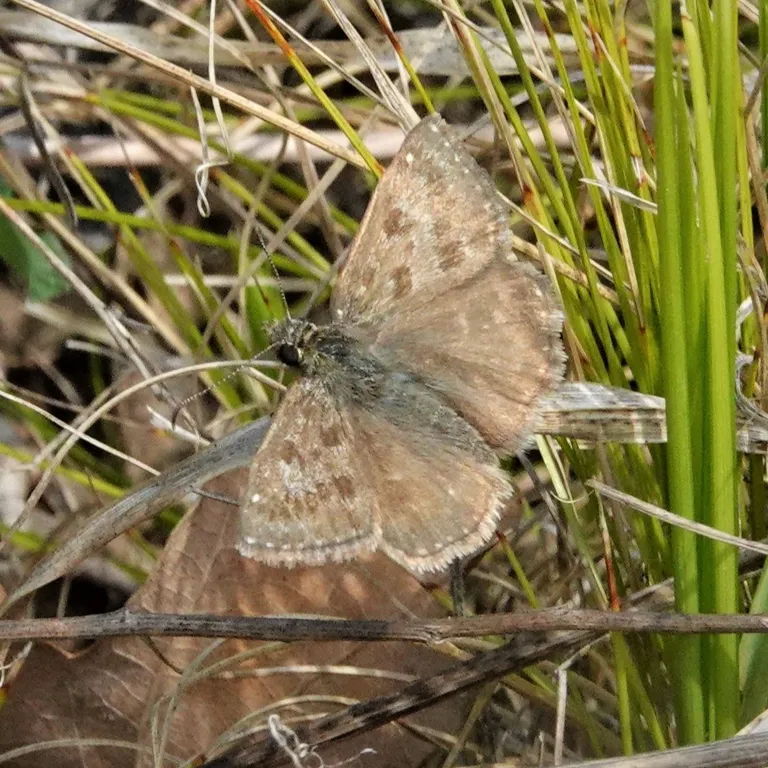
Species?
Erynnis tages
